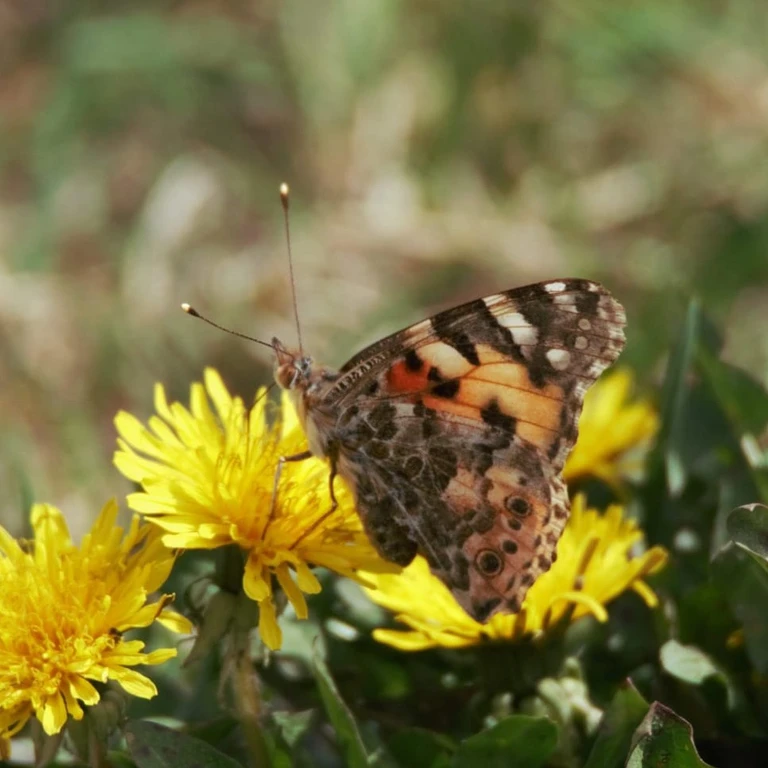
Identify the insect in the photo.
Vanessa cardui
